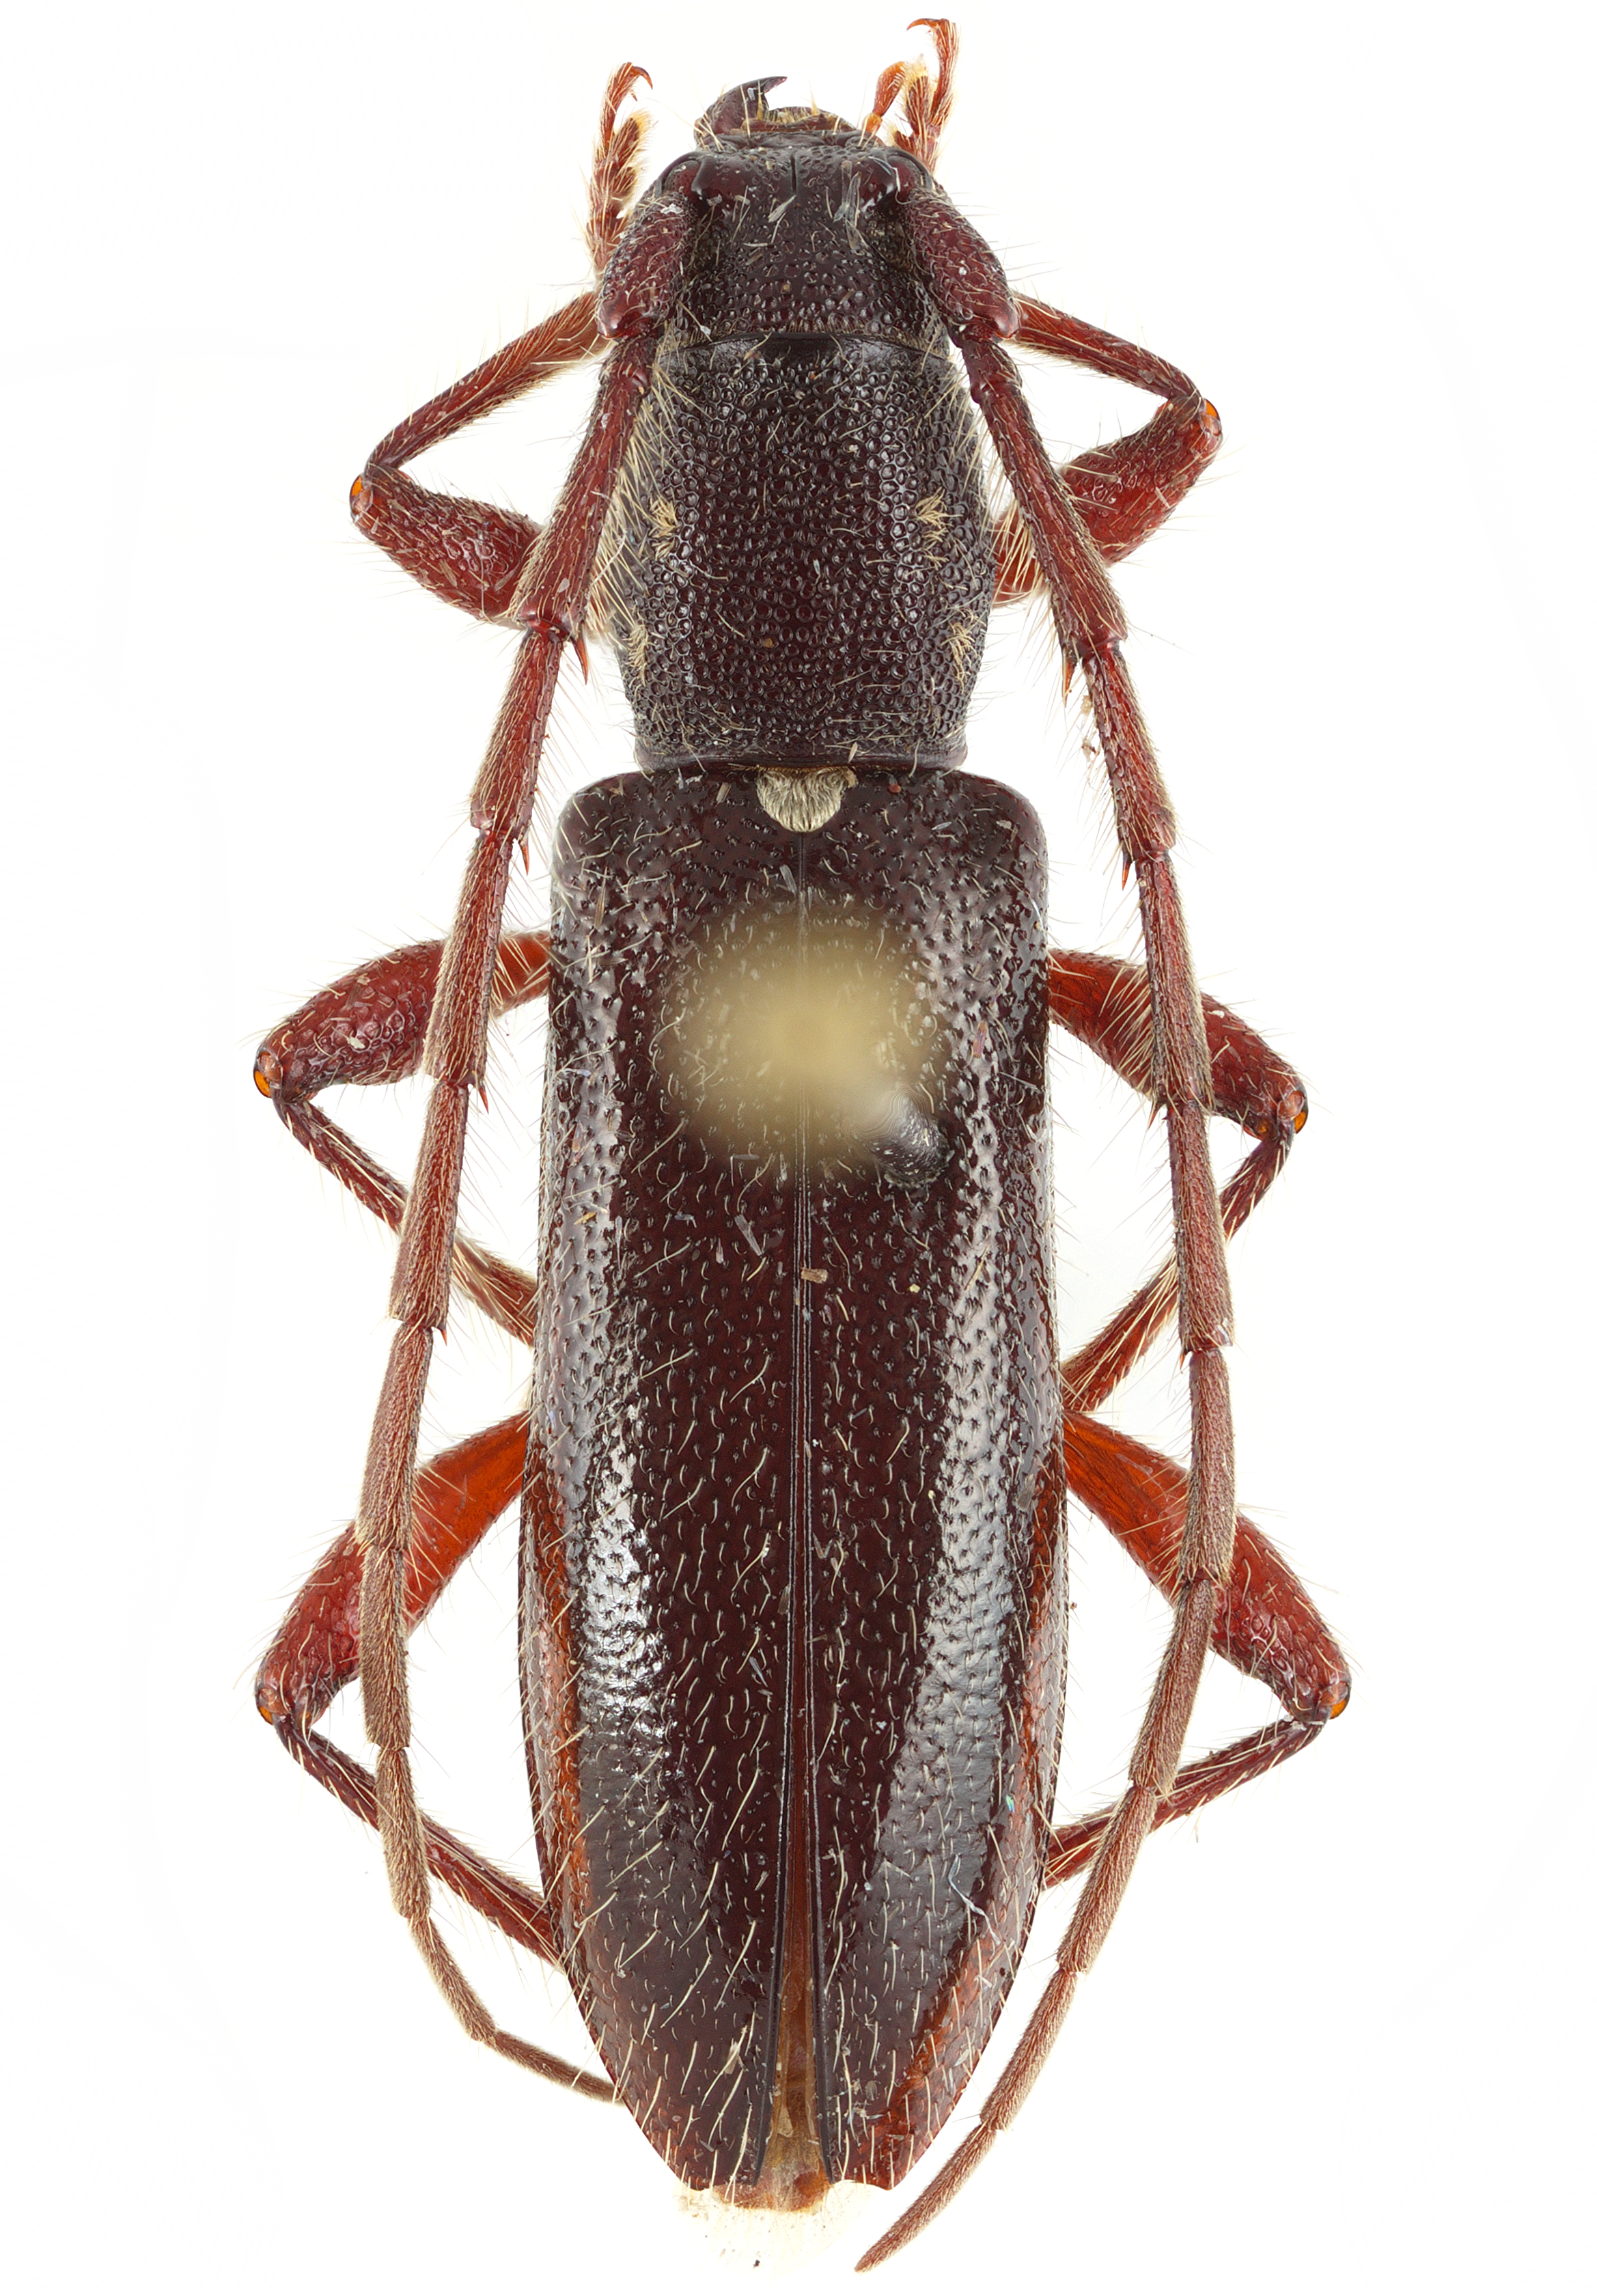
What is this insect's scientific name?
Anopliomorpha reticolle
